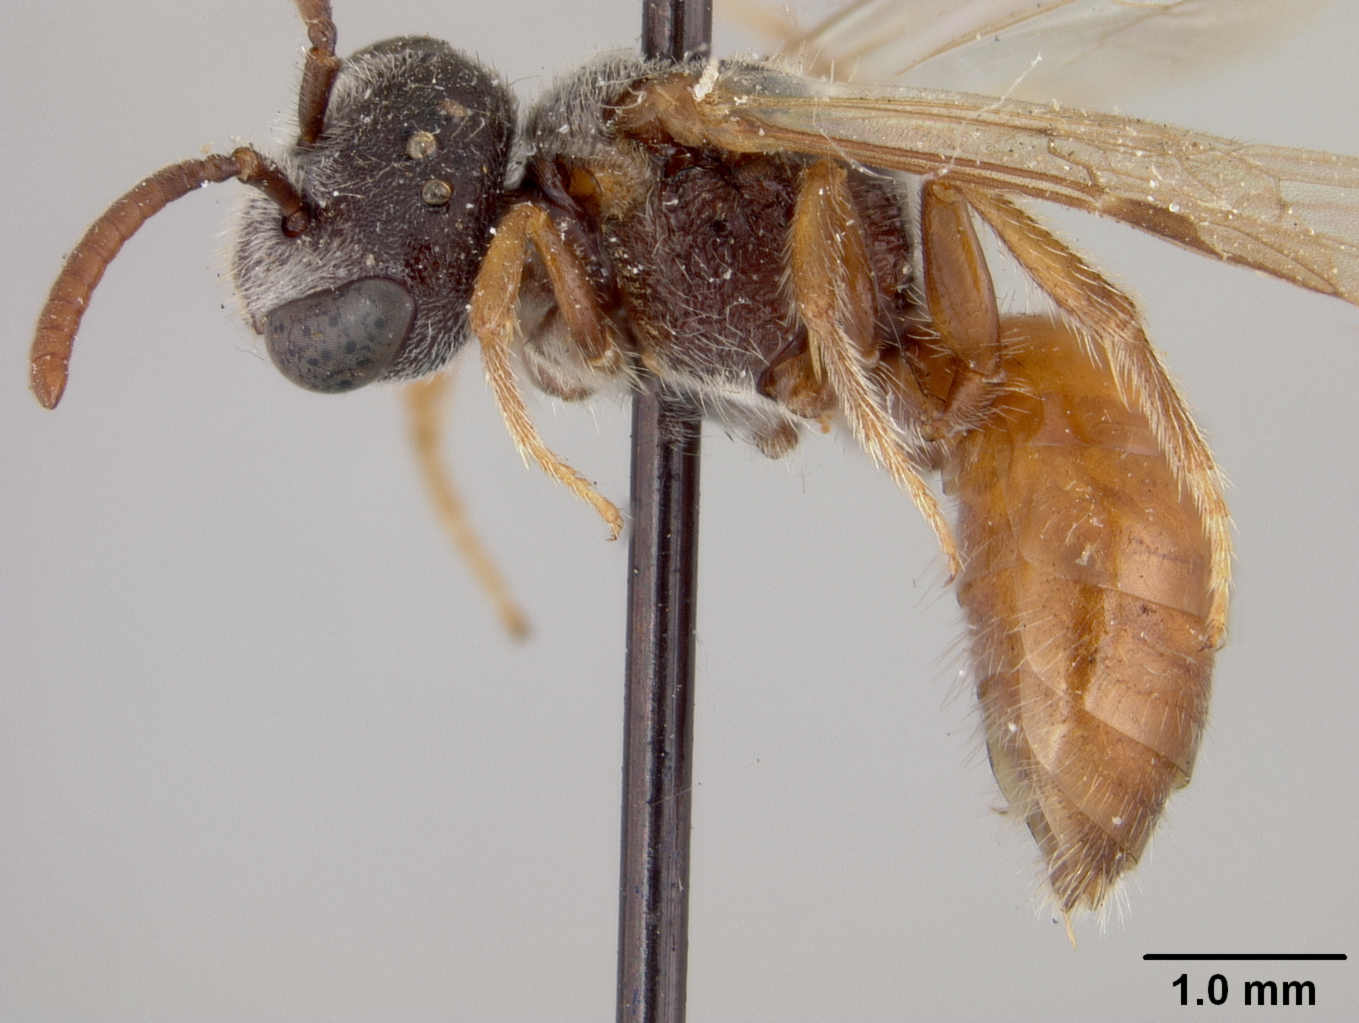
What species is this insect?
Sphecodes distolus
